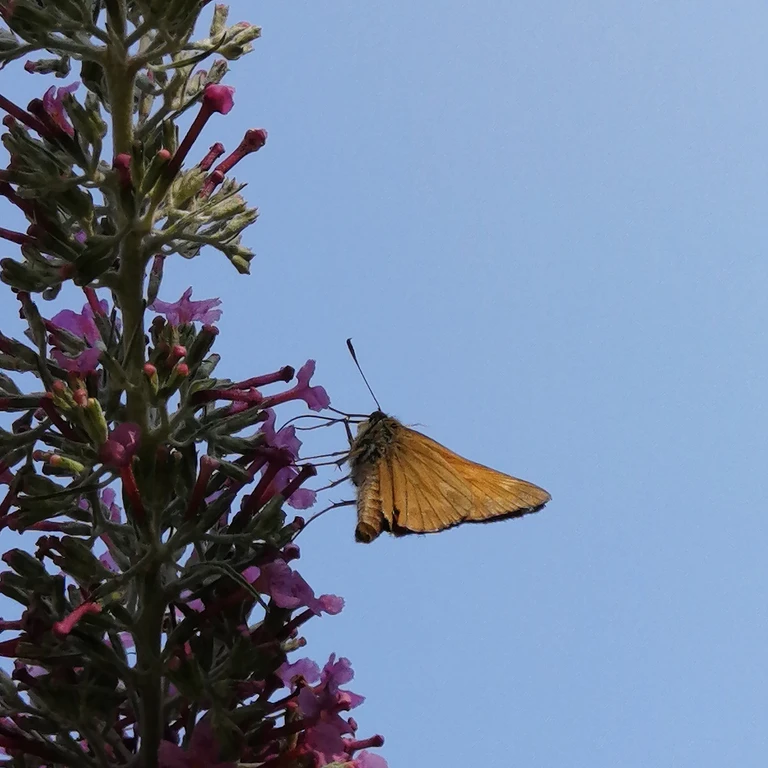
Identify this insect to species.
Ochlodes sylvanus (also Ochlodes venata)
